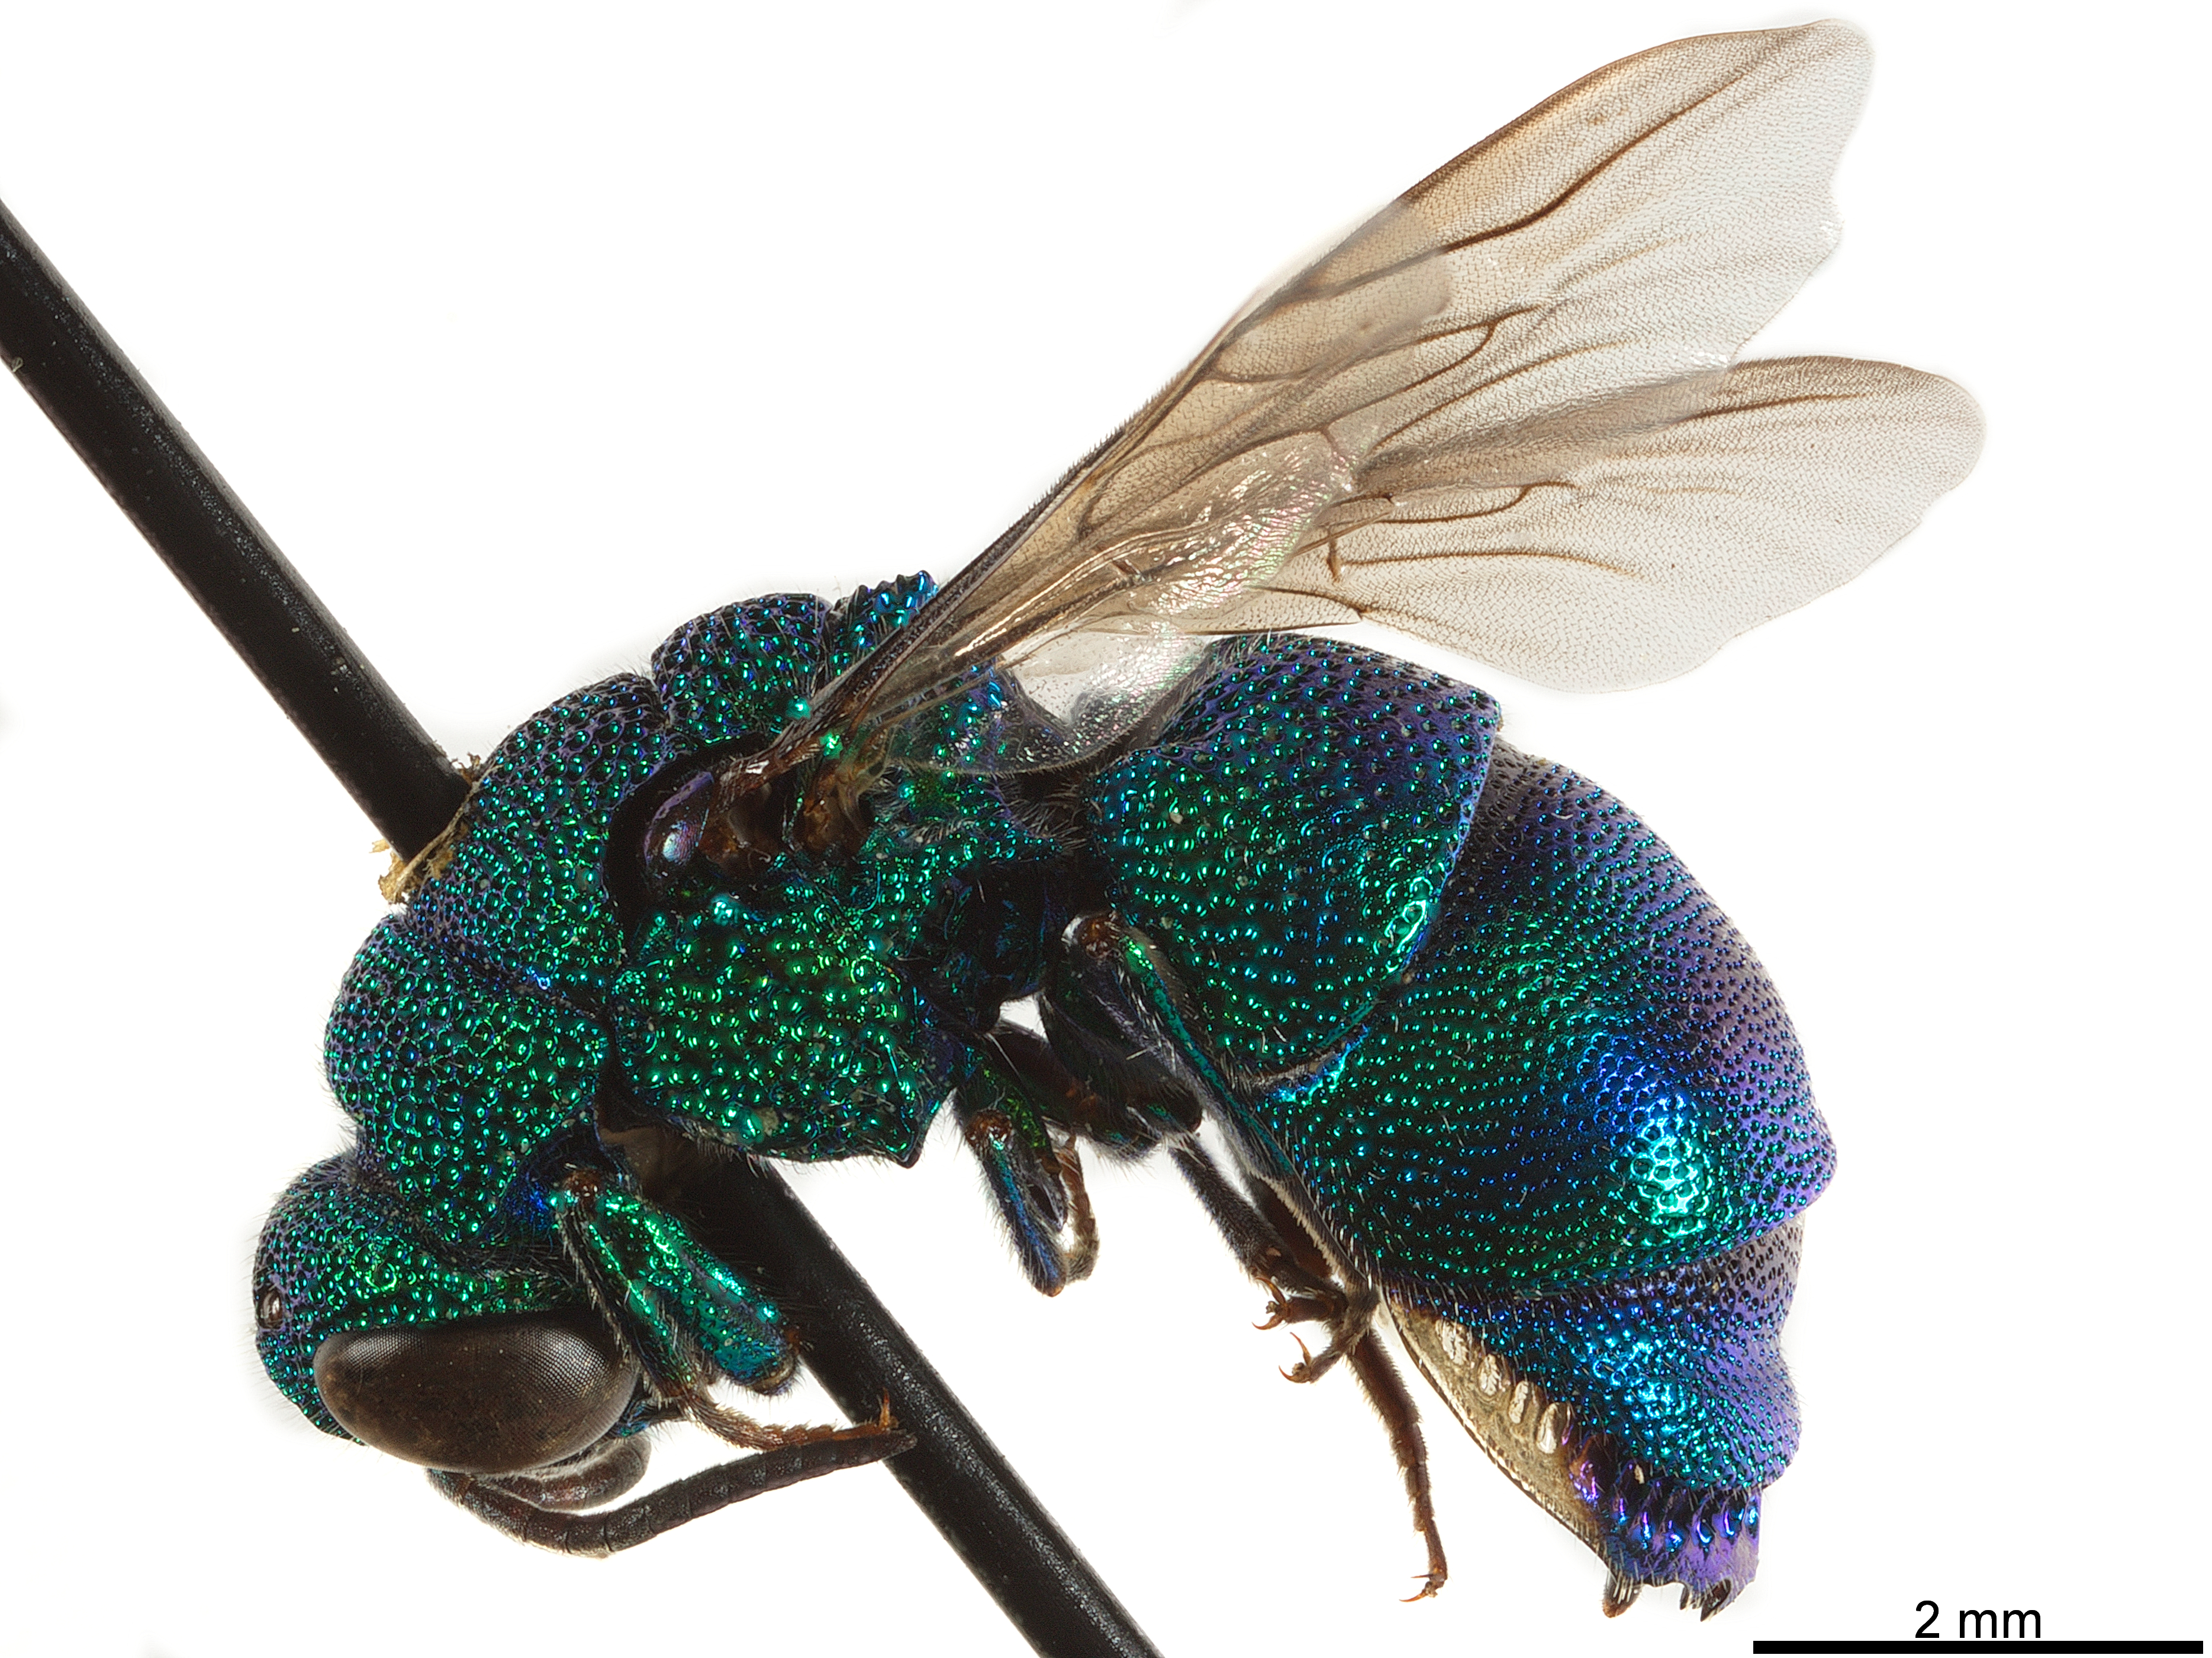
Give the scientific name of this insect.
Ipsiura neolateralis
